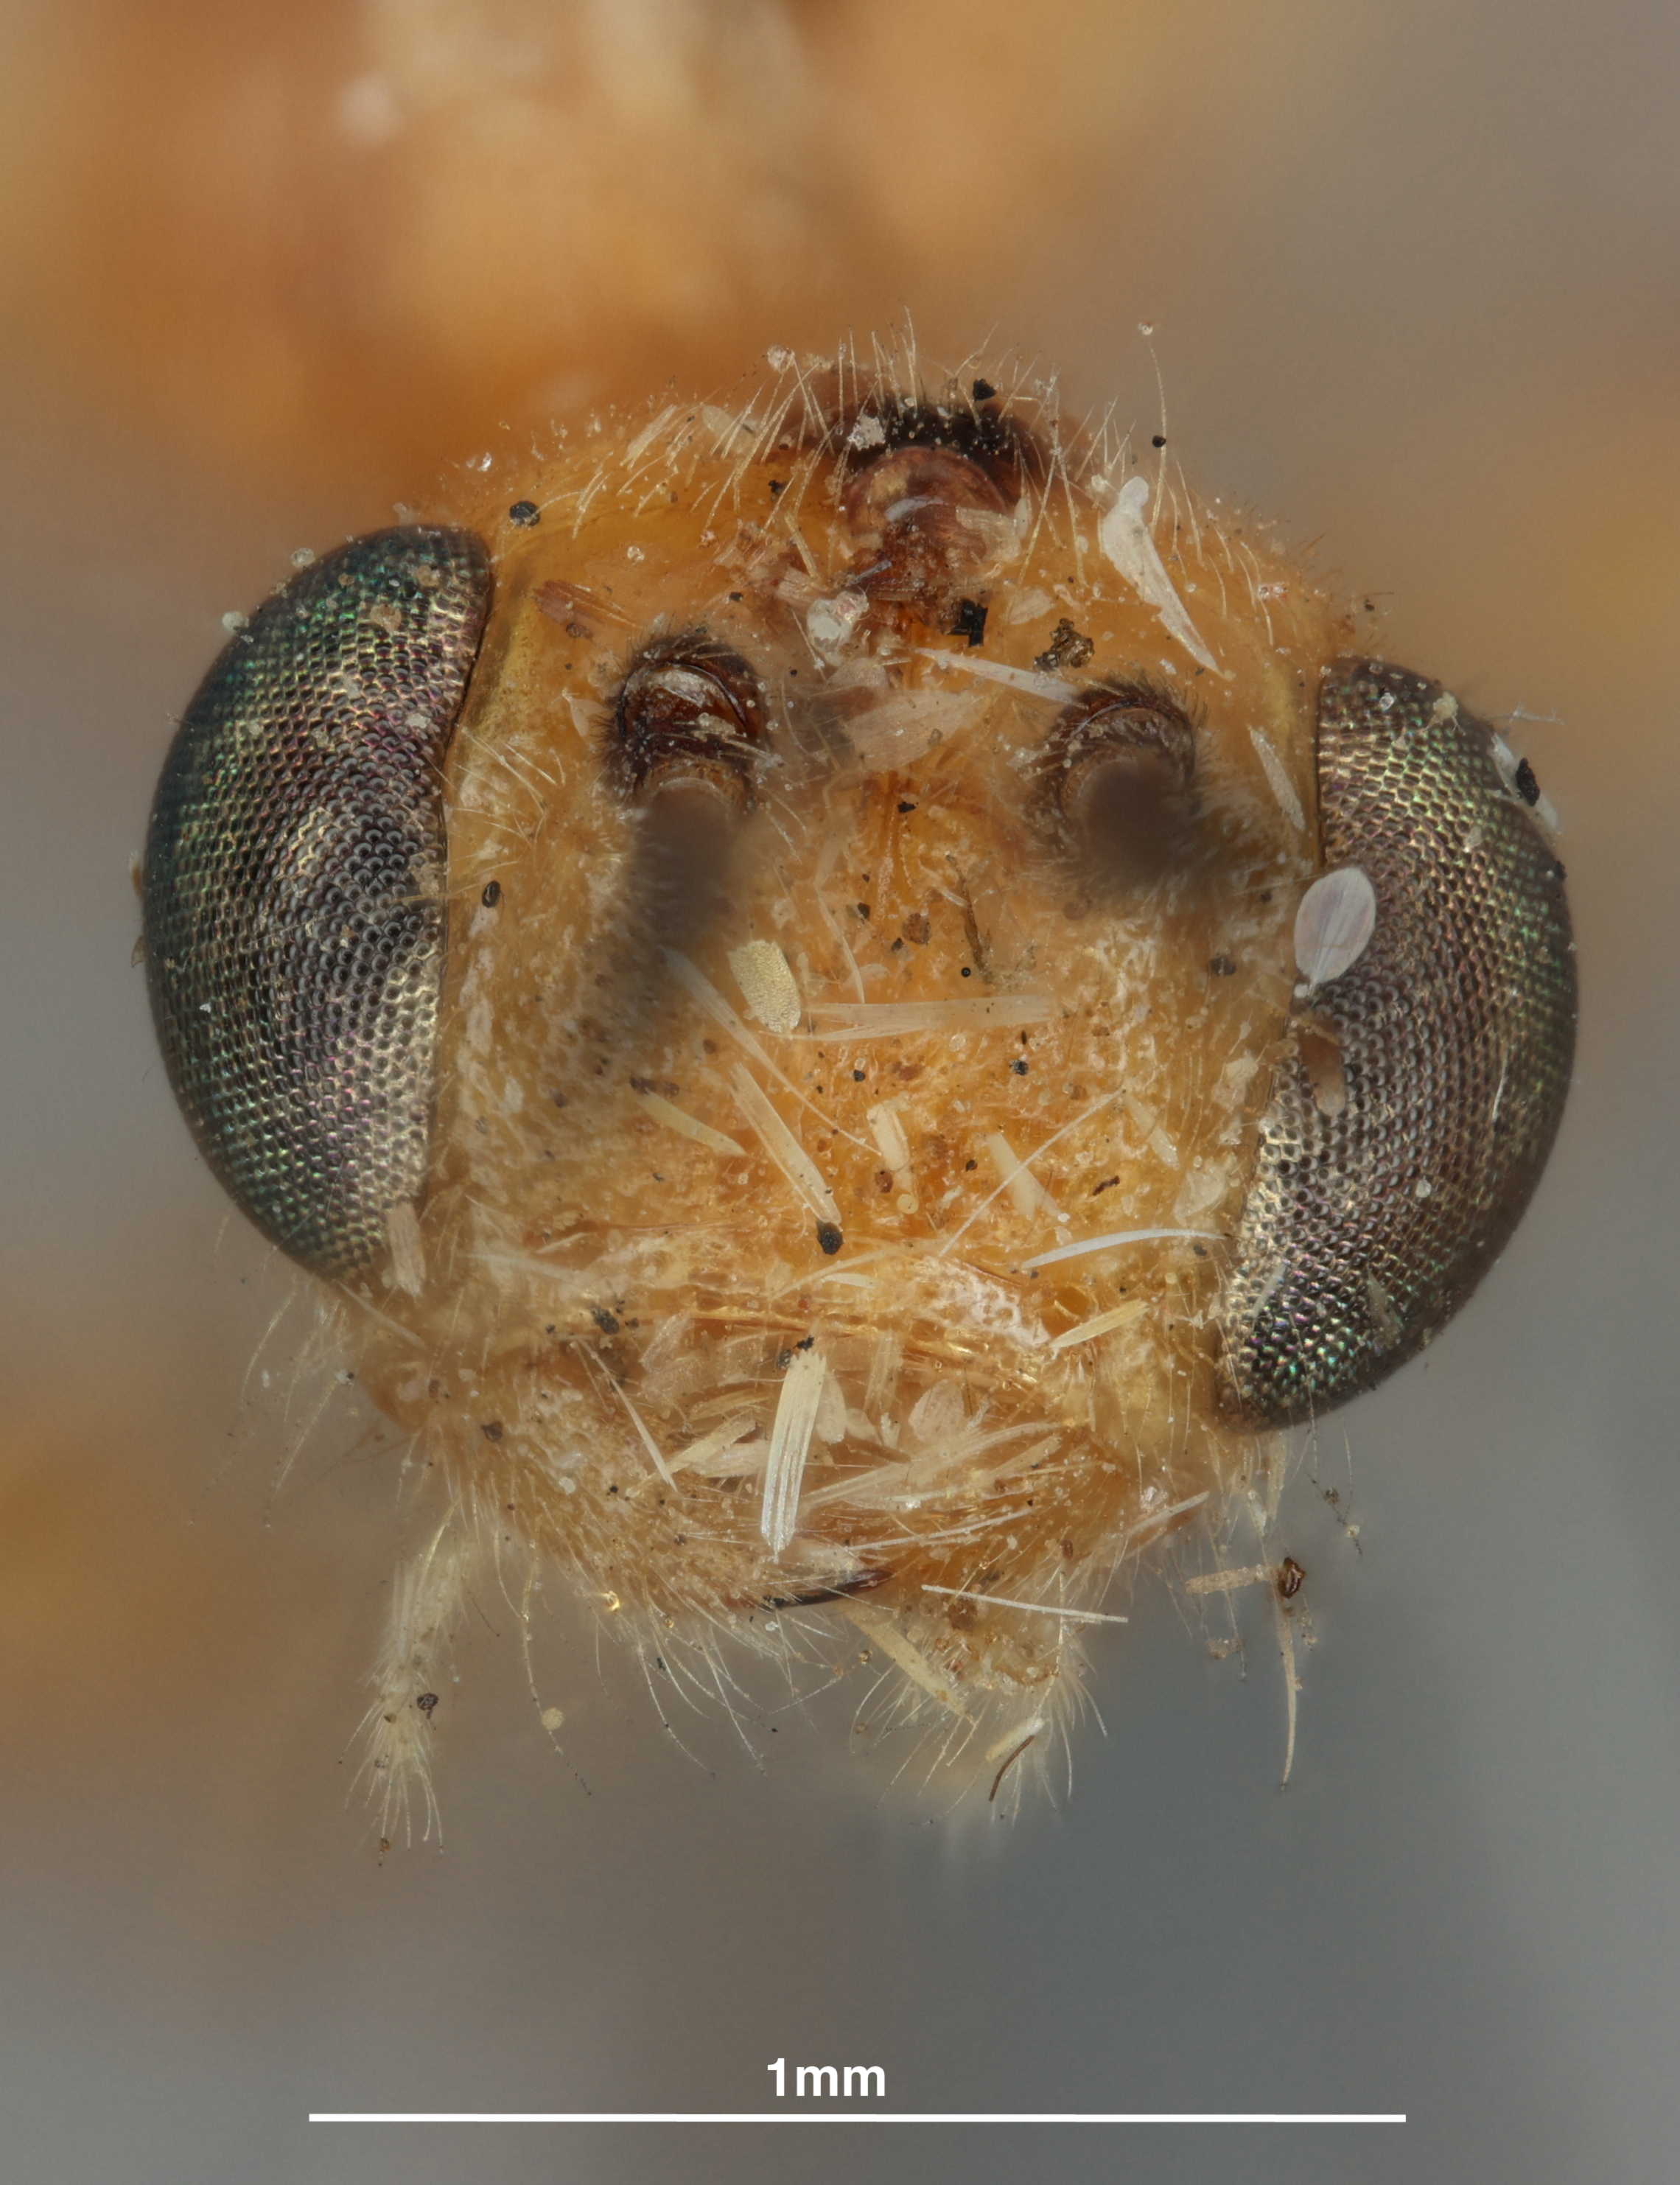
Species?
Yelicones nigromarginatus
